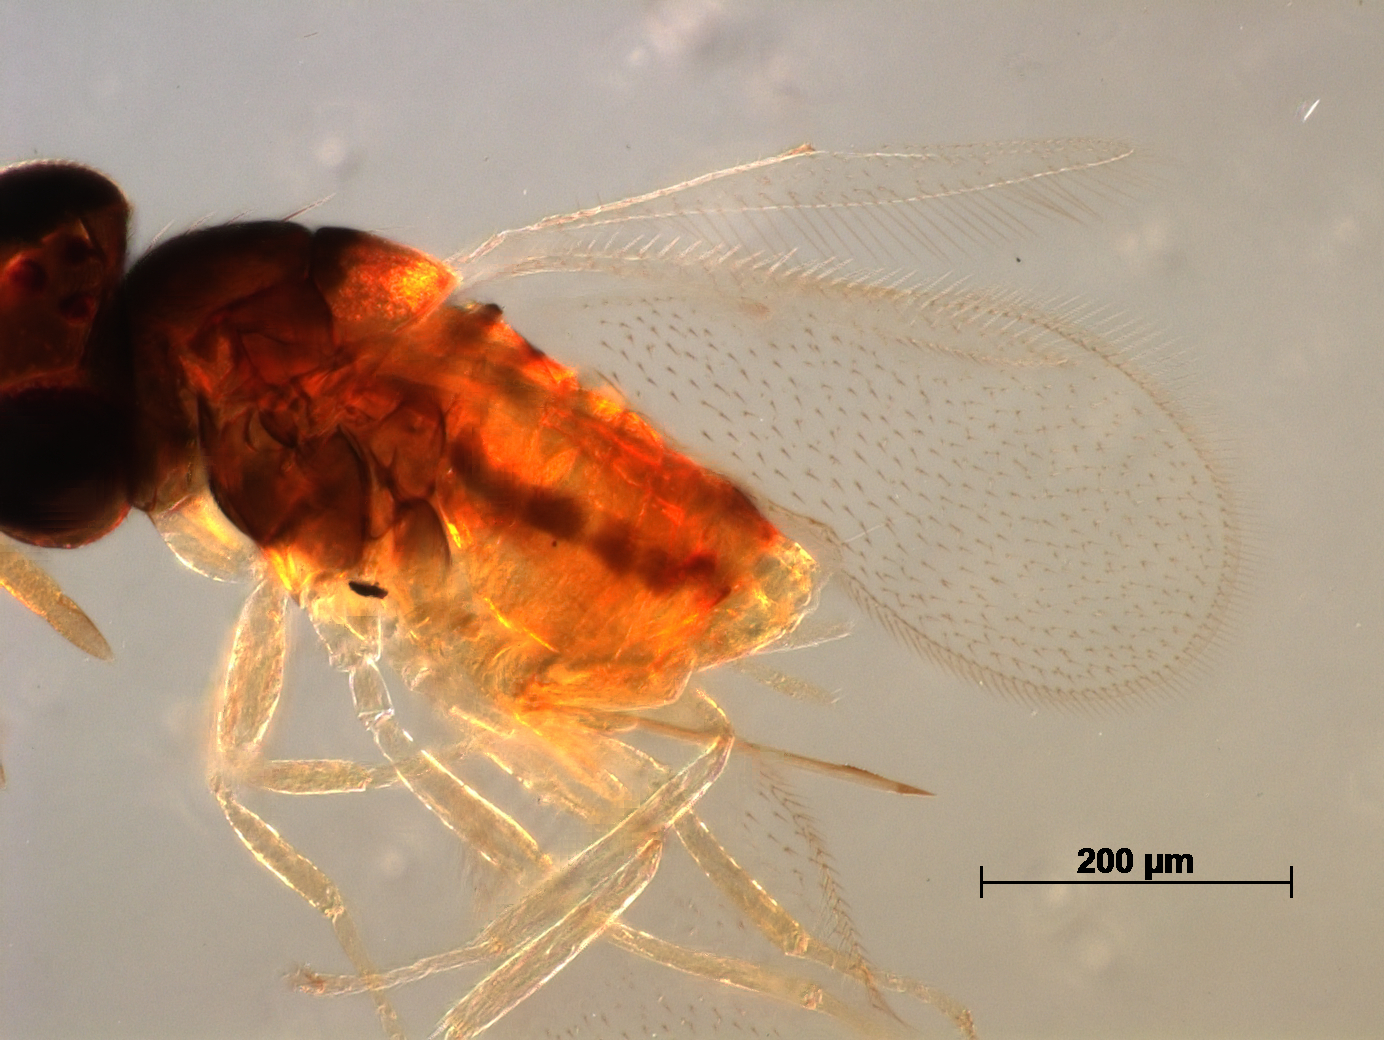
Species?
Encarsia variegata
